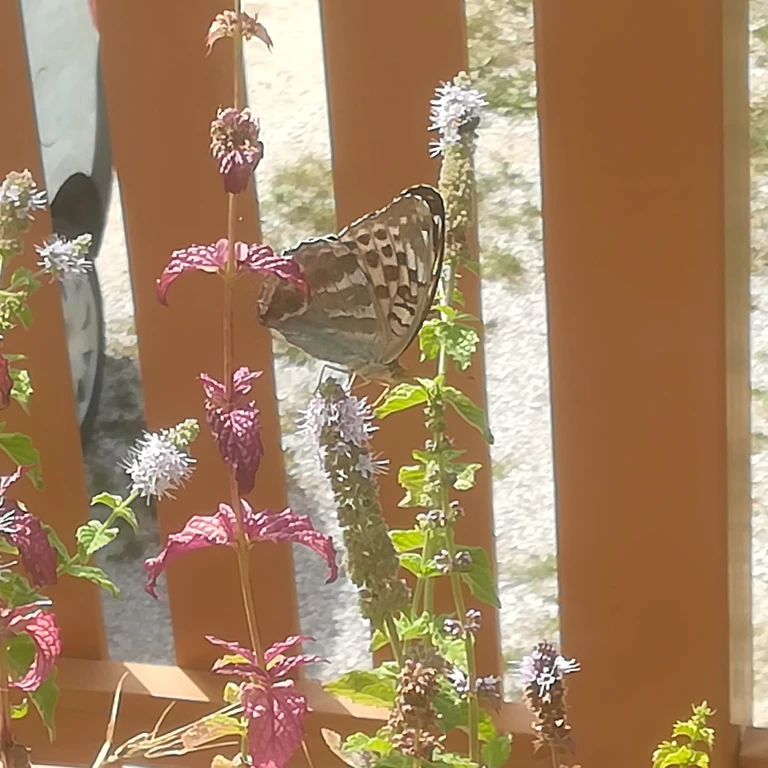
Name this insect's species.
Argynnis paphia
